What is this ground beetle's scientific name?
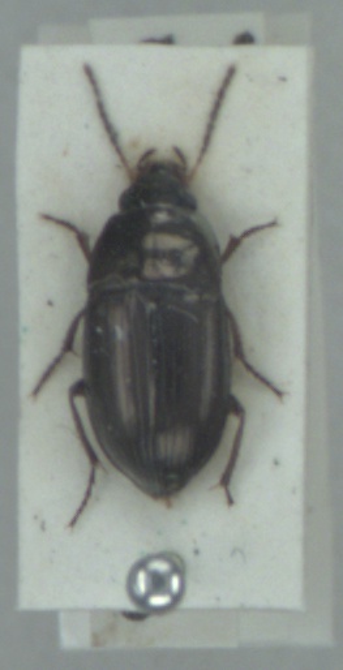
Amara communis
